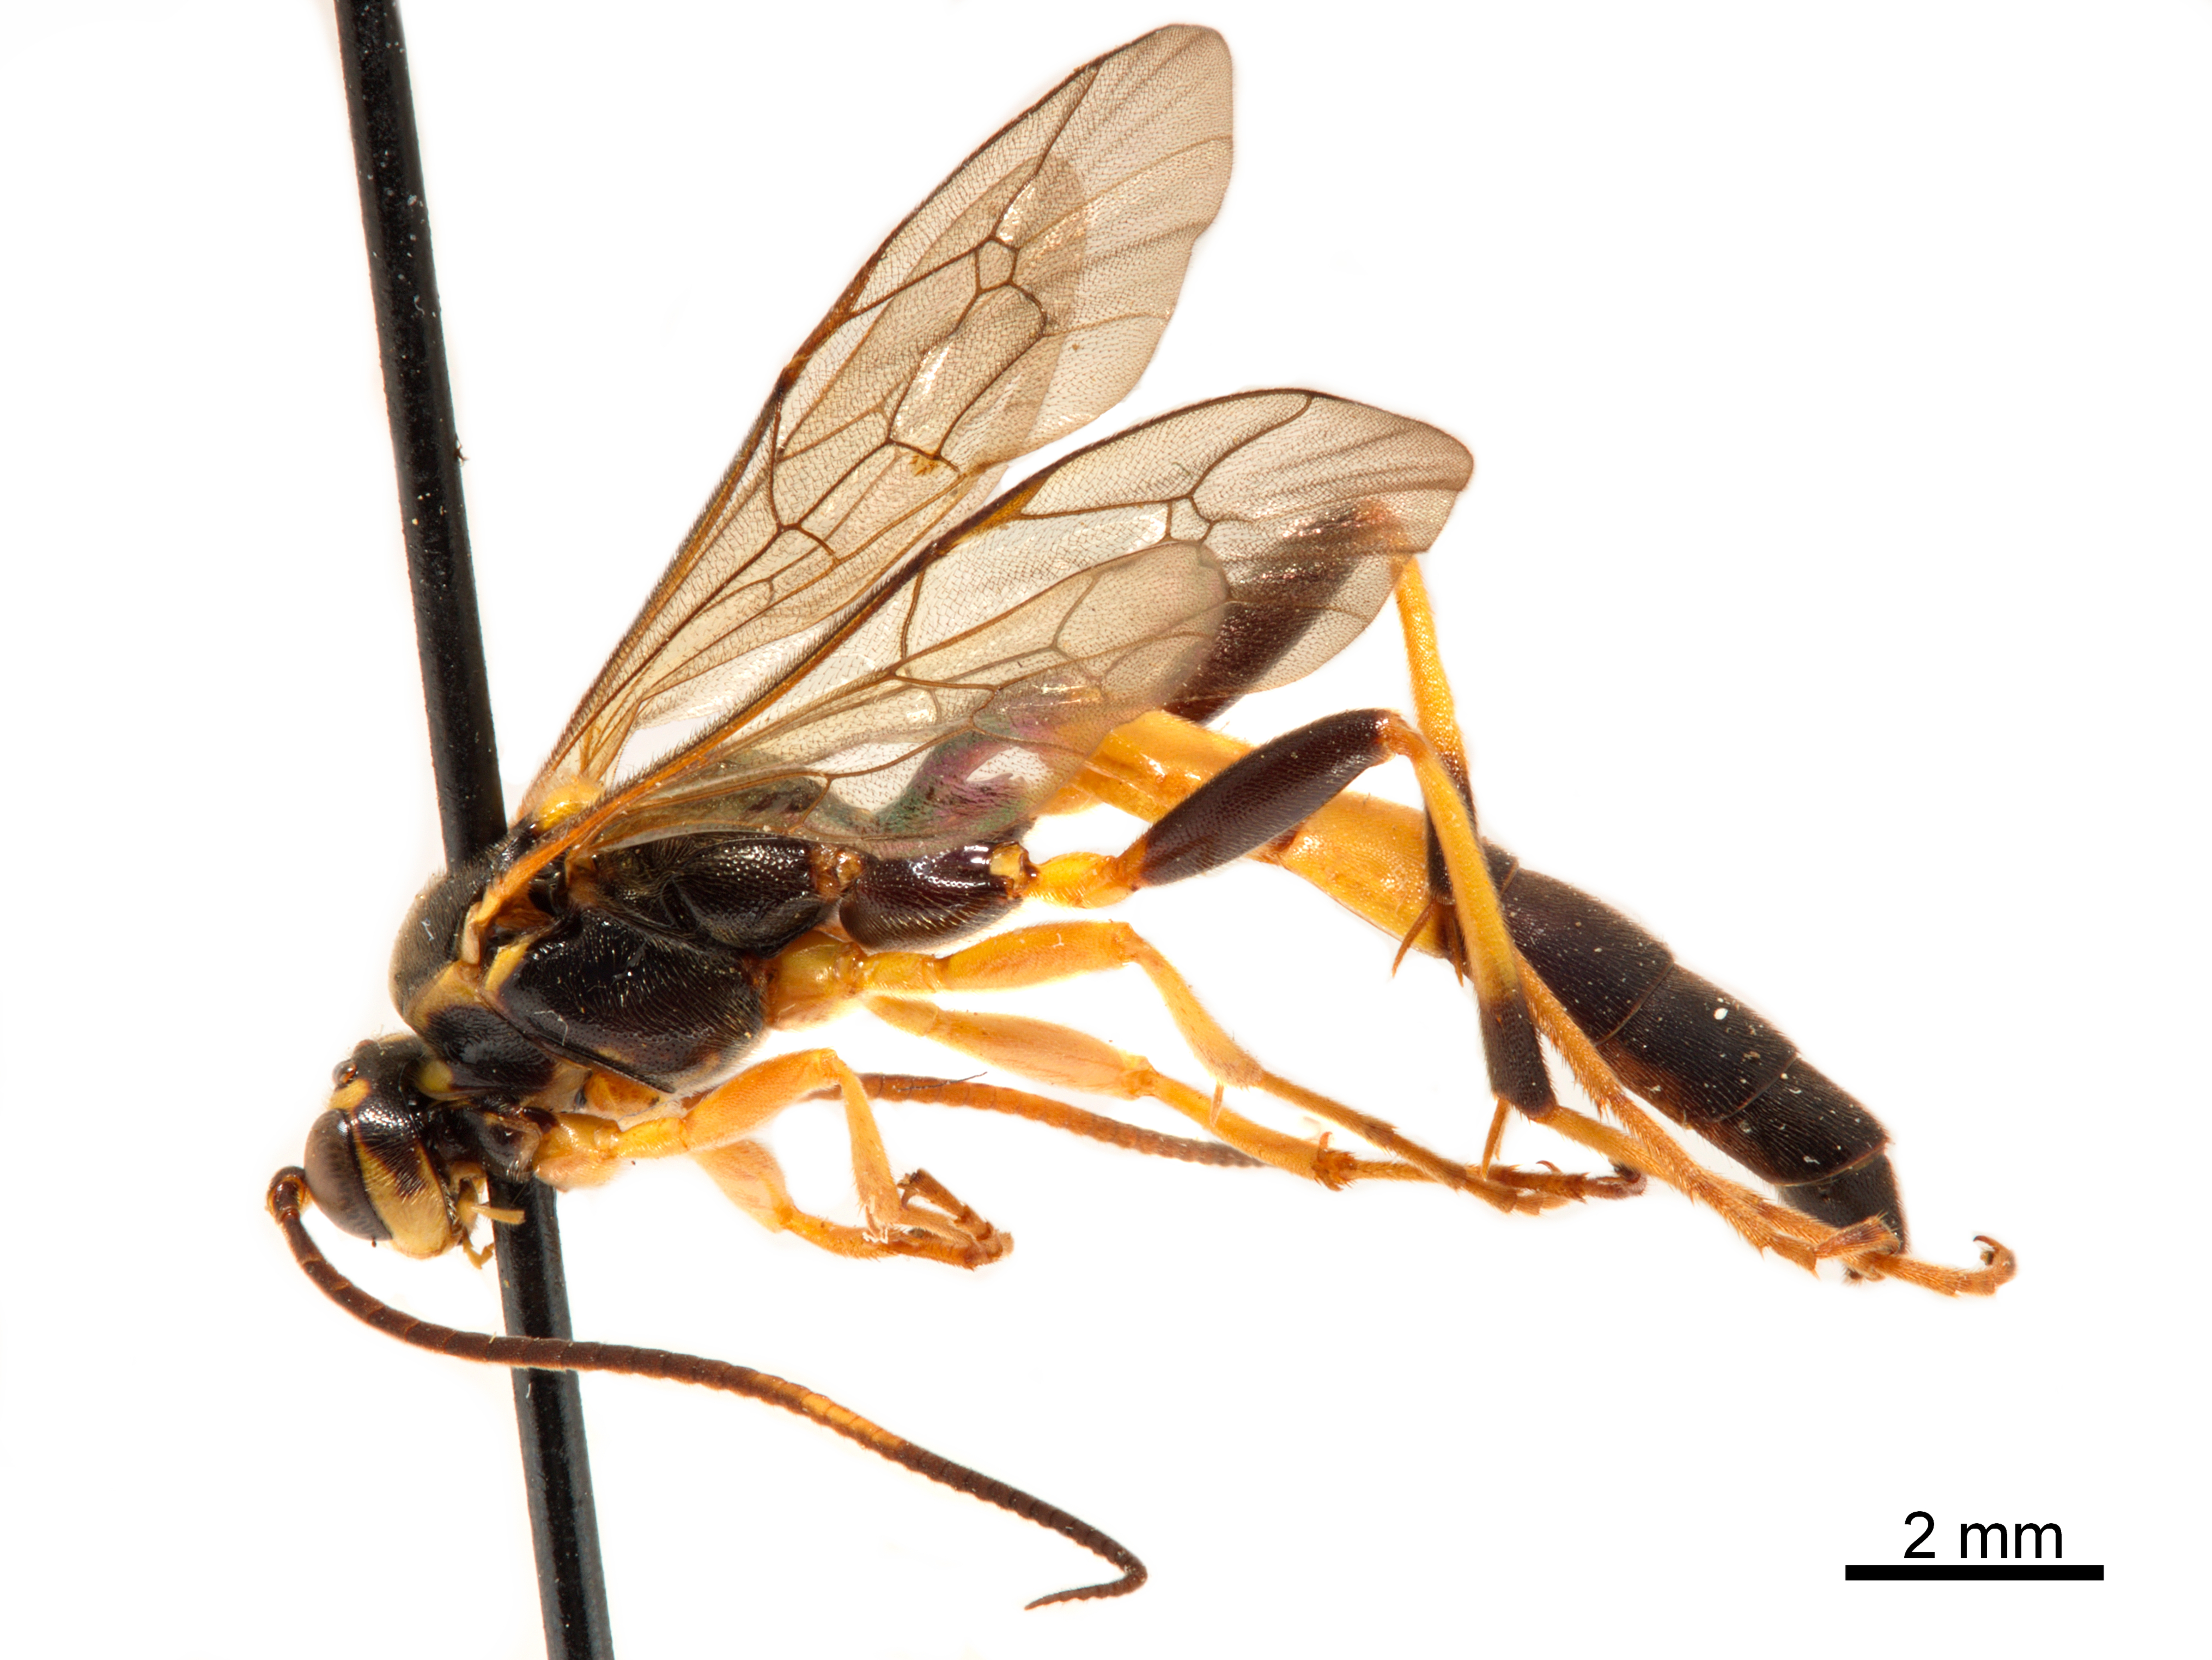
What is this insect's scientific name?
Ectopimorpha wilsoni
